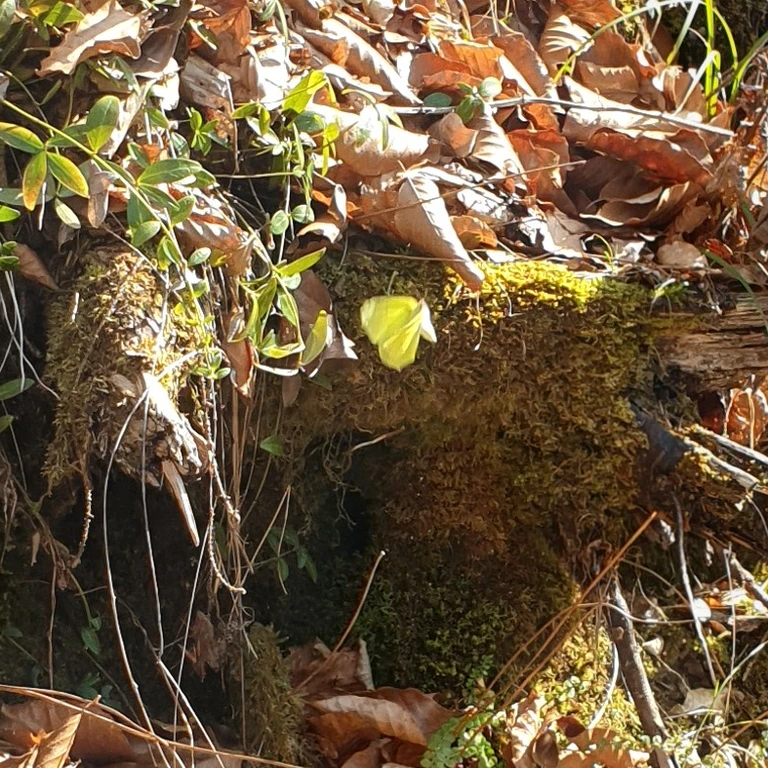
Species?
Gonepteryx rhamni
